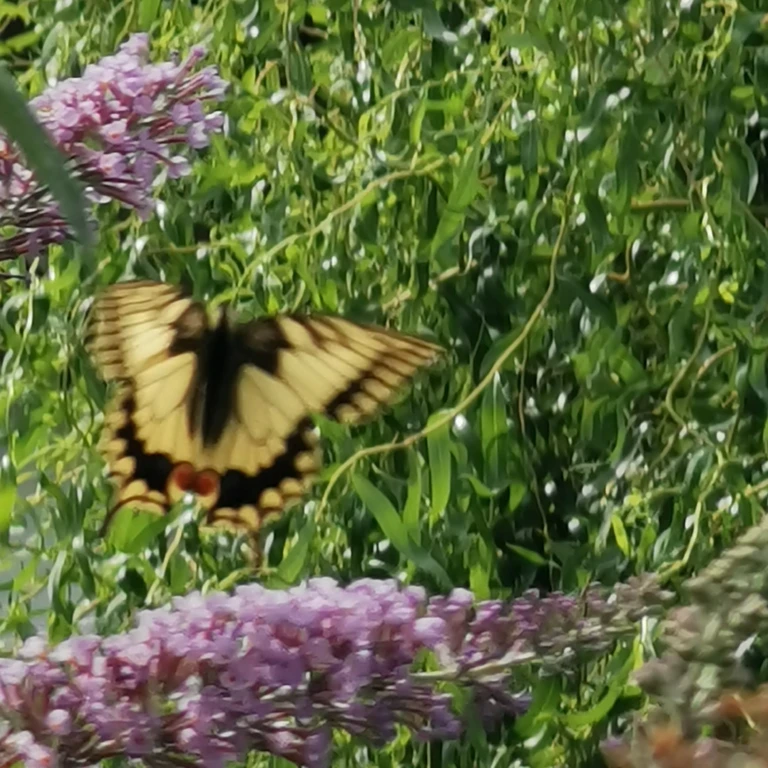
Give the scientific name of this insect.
Papilio machaon
